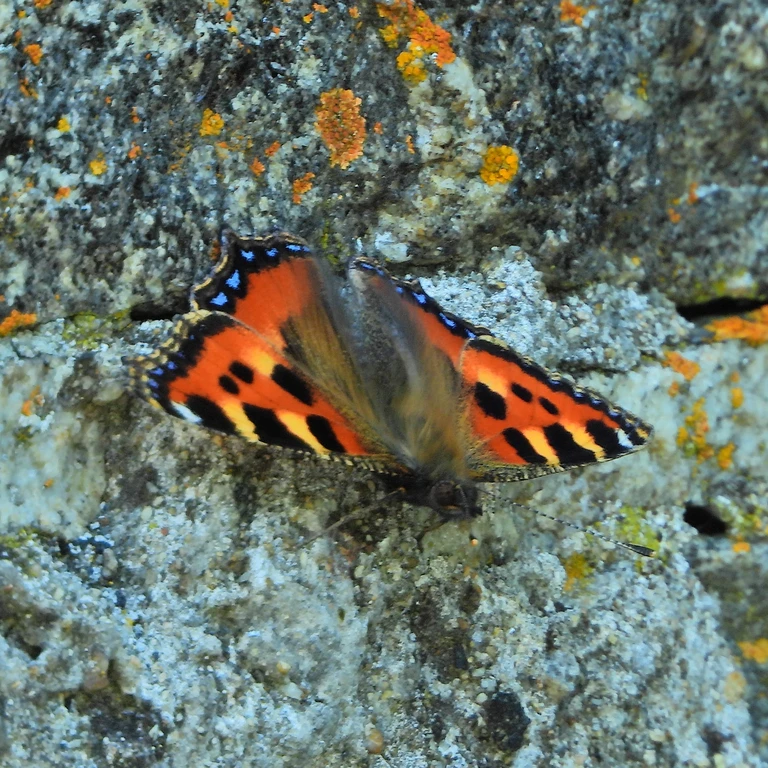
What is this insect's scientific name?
Aglais urticae
